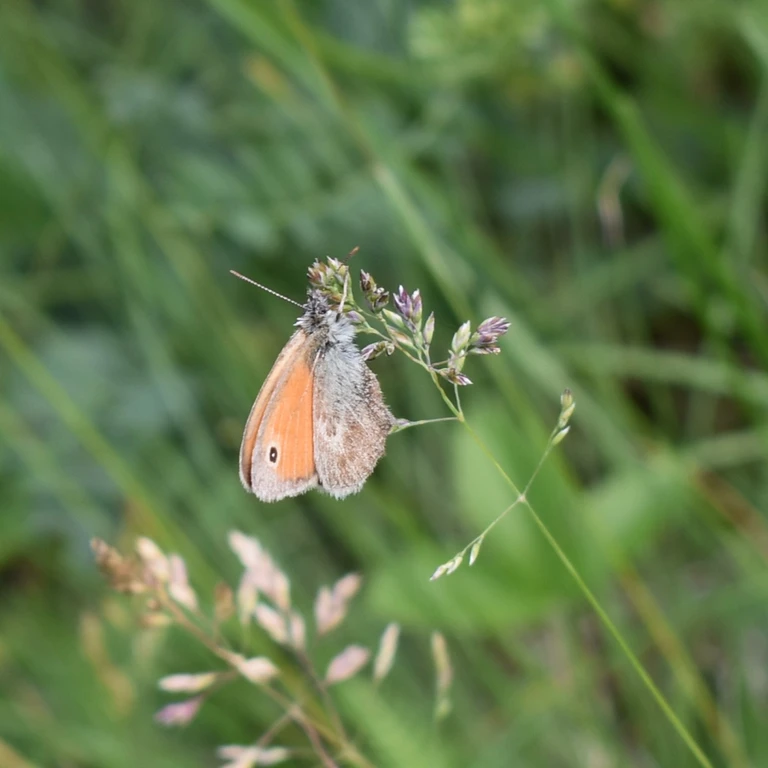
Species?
Coenonympha pamphilus
